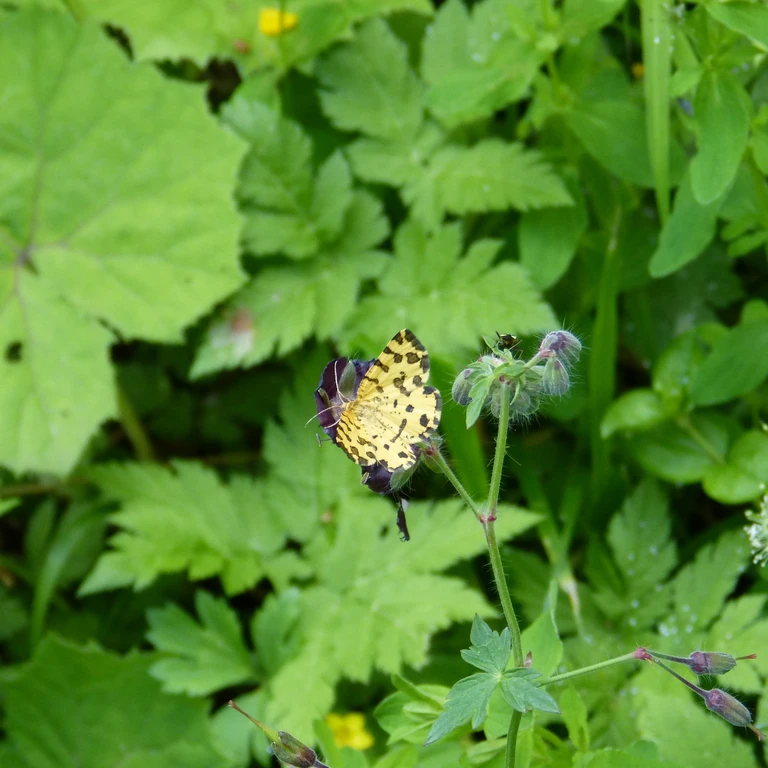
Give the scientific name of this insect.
Pseudopanthera macularia
